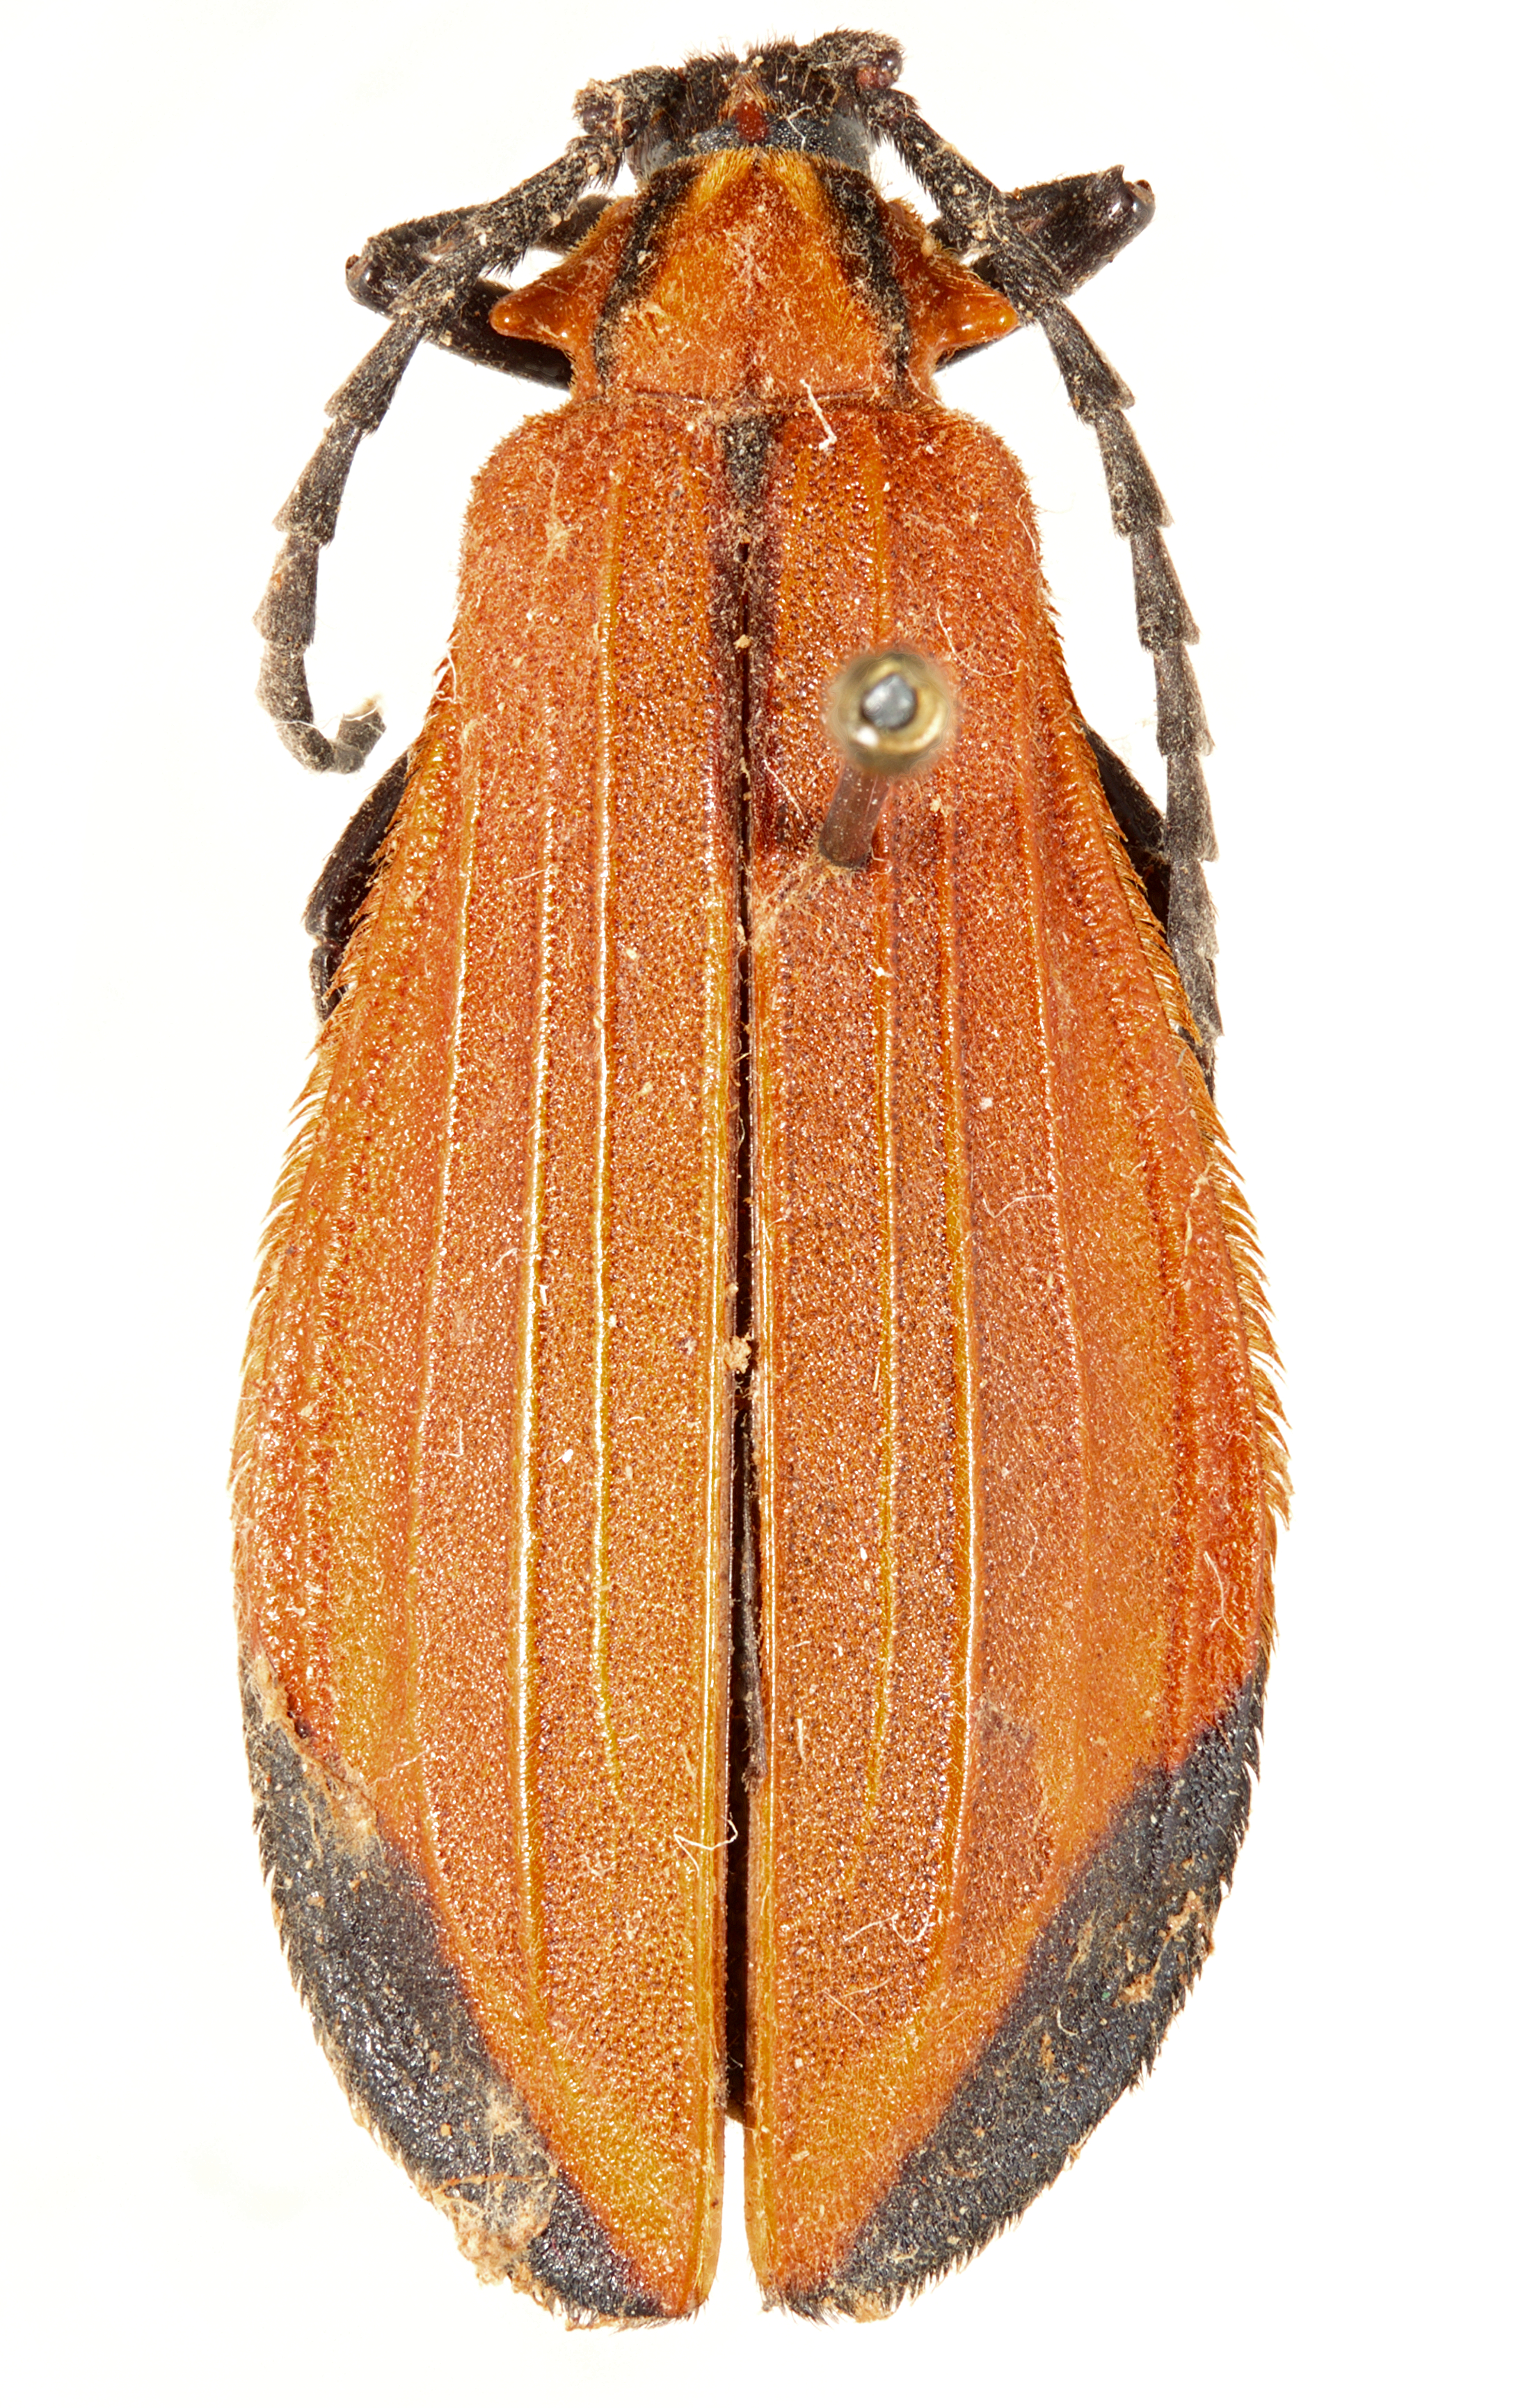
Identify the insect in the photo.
Paristemia platypterus
